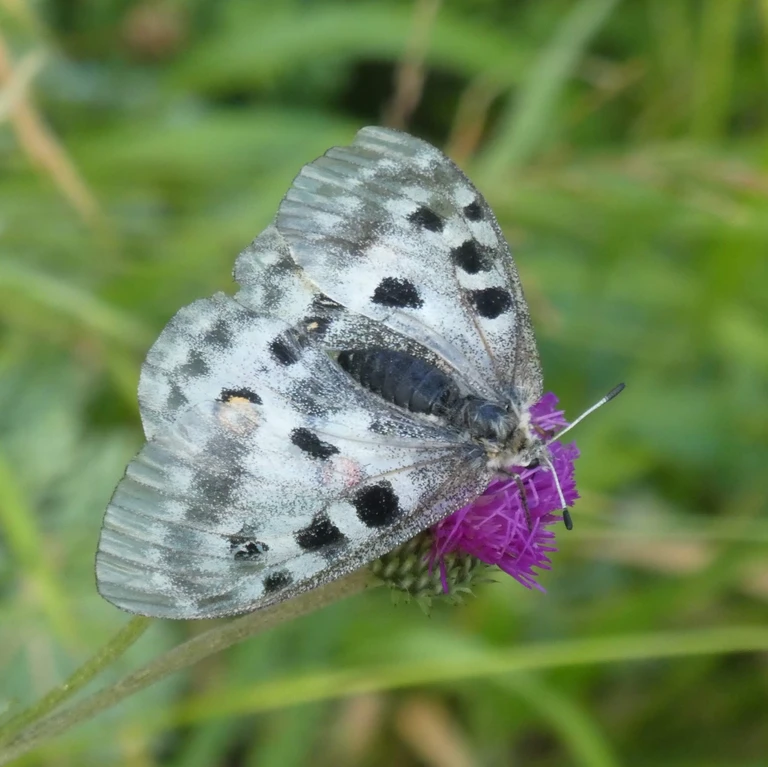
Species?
Parnassius apollo
